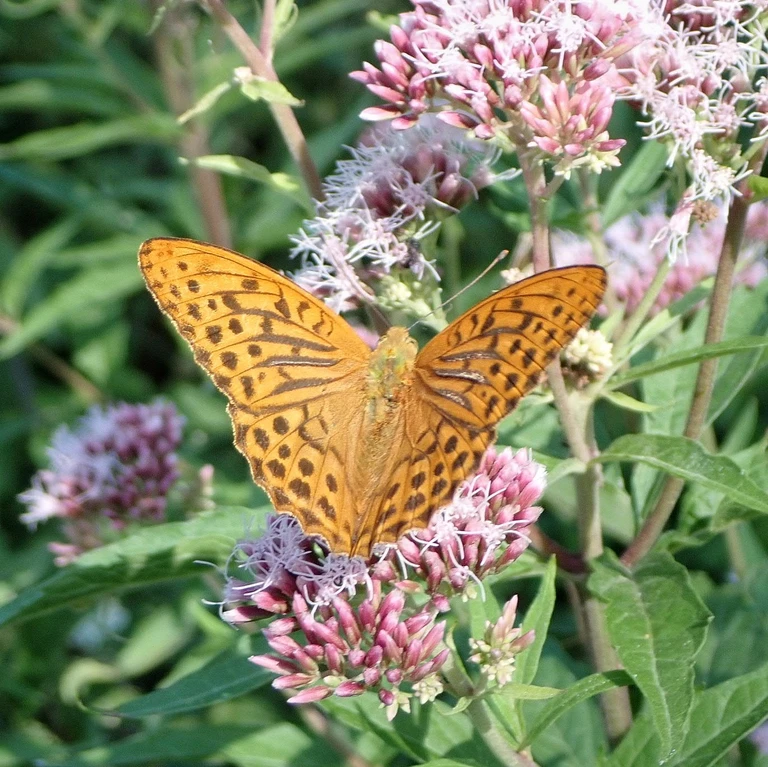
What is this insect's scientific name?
Argynnis paphia
